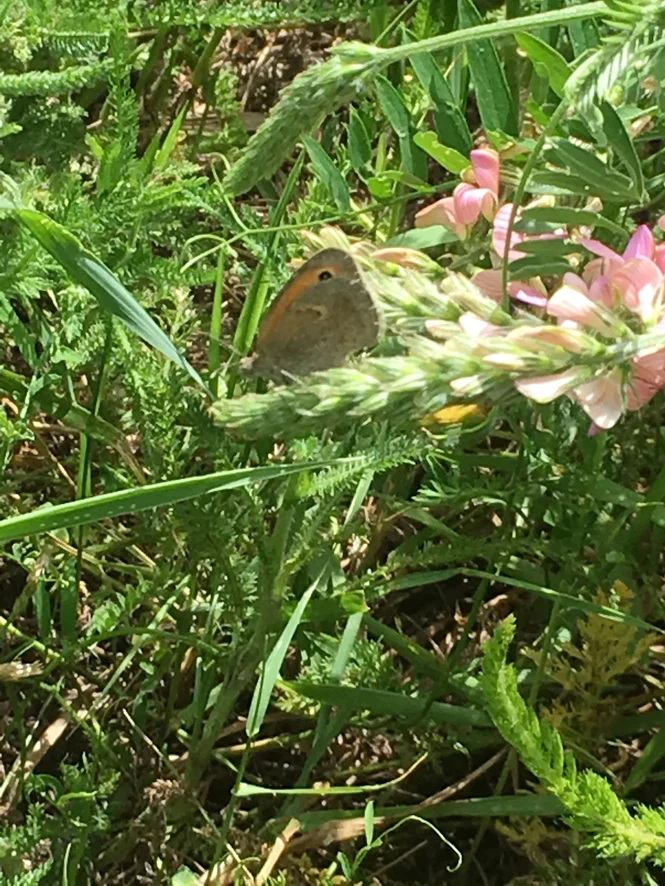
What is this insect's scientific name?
Coenonympha pamphilus
